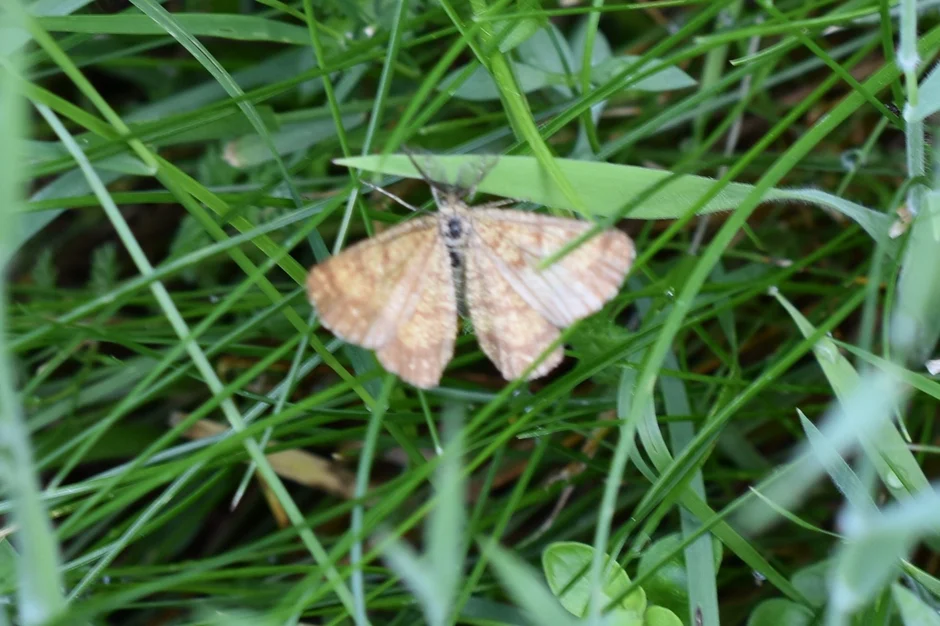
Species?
Ematurga atomaria
